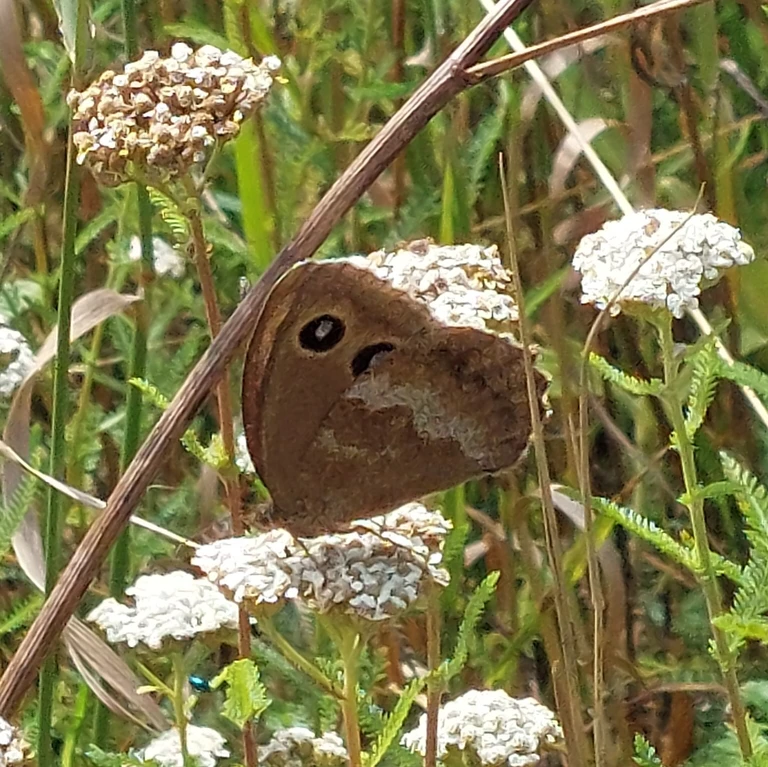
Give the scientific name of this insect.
Minois dryas
